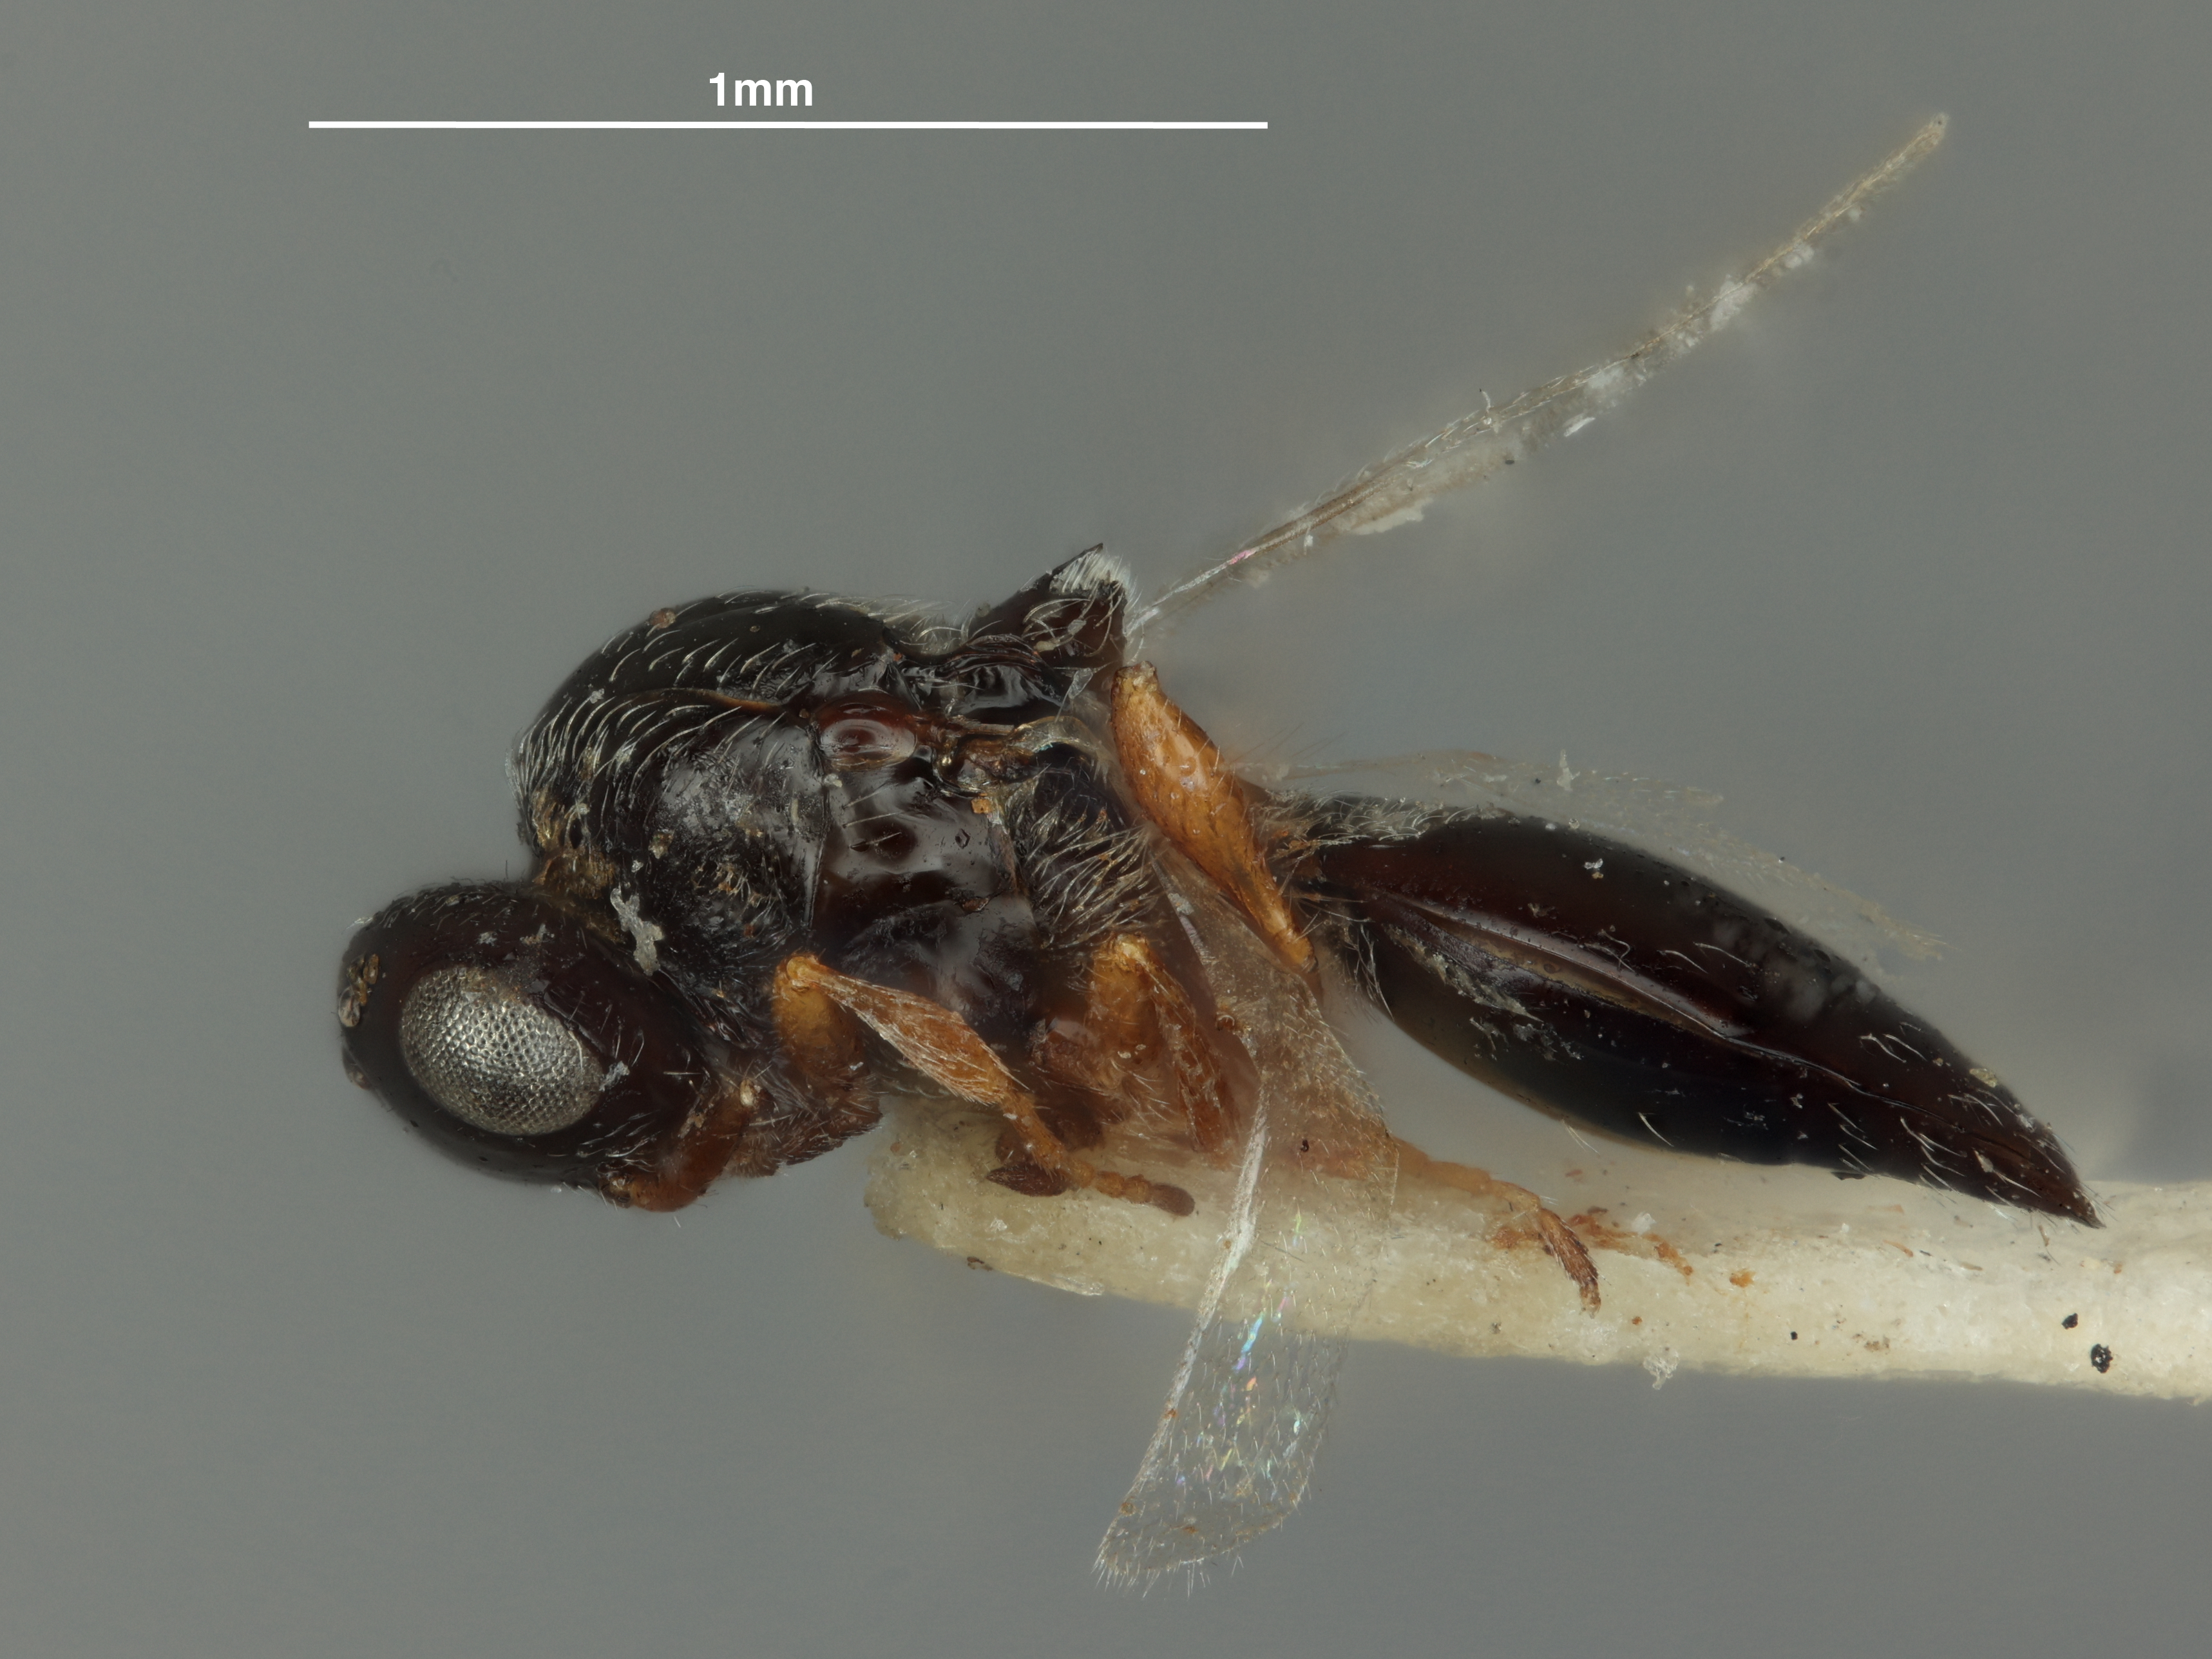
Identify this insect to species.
Isorhombus arizonensis
